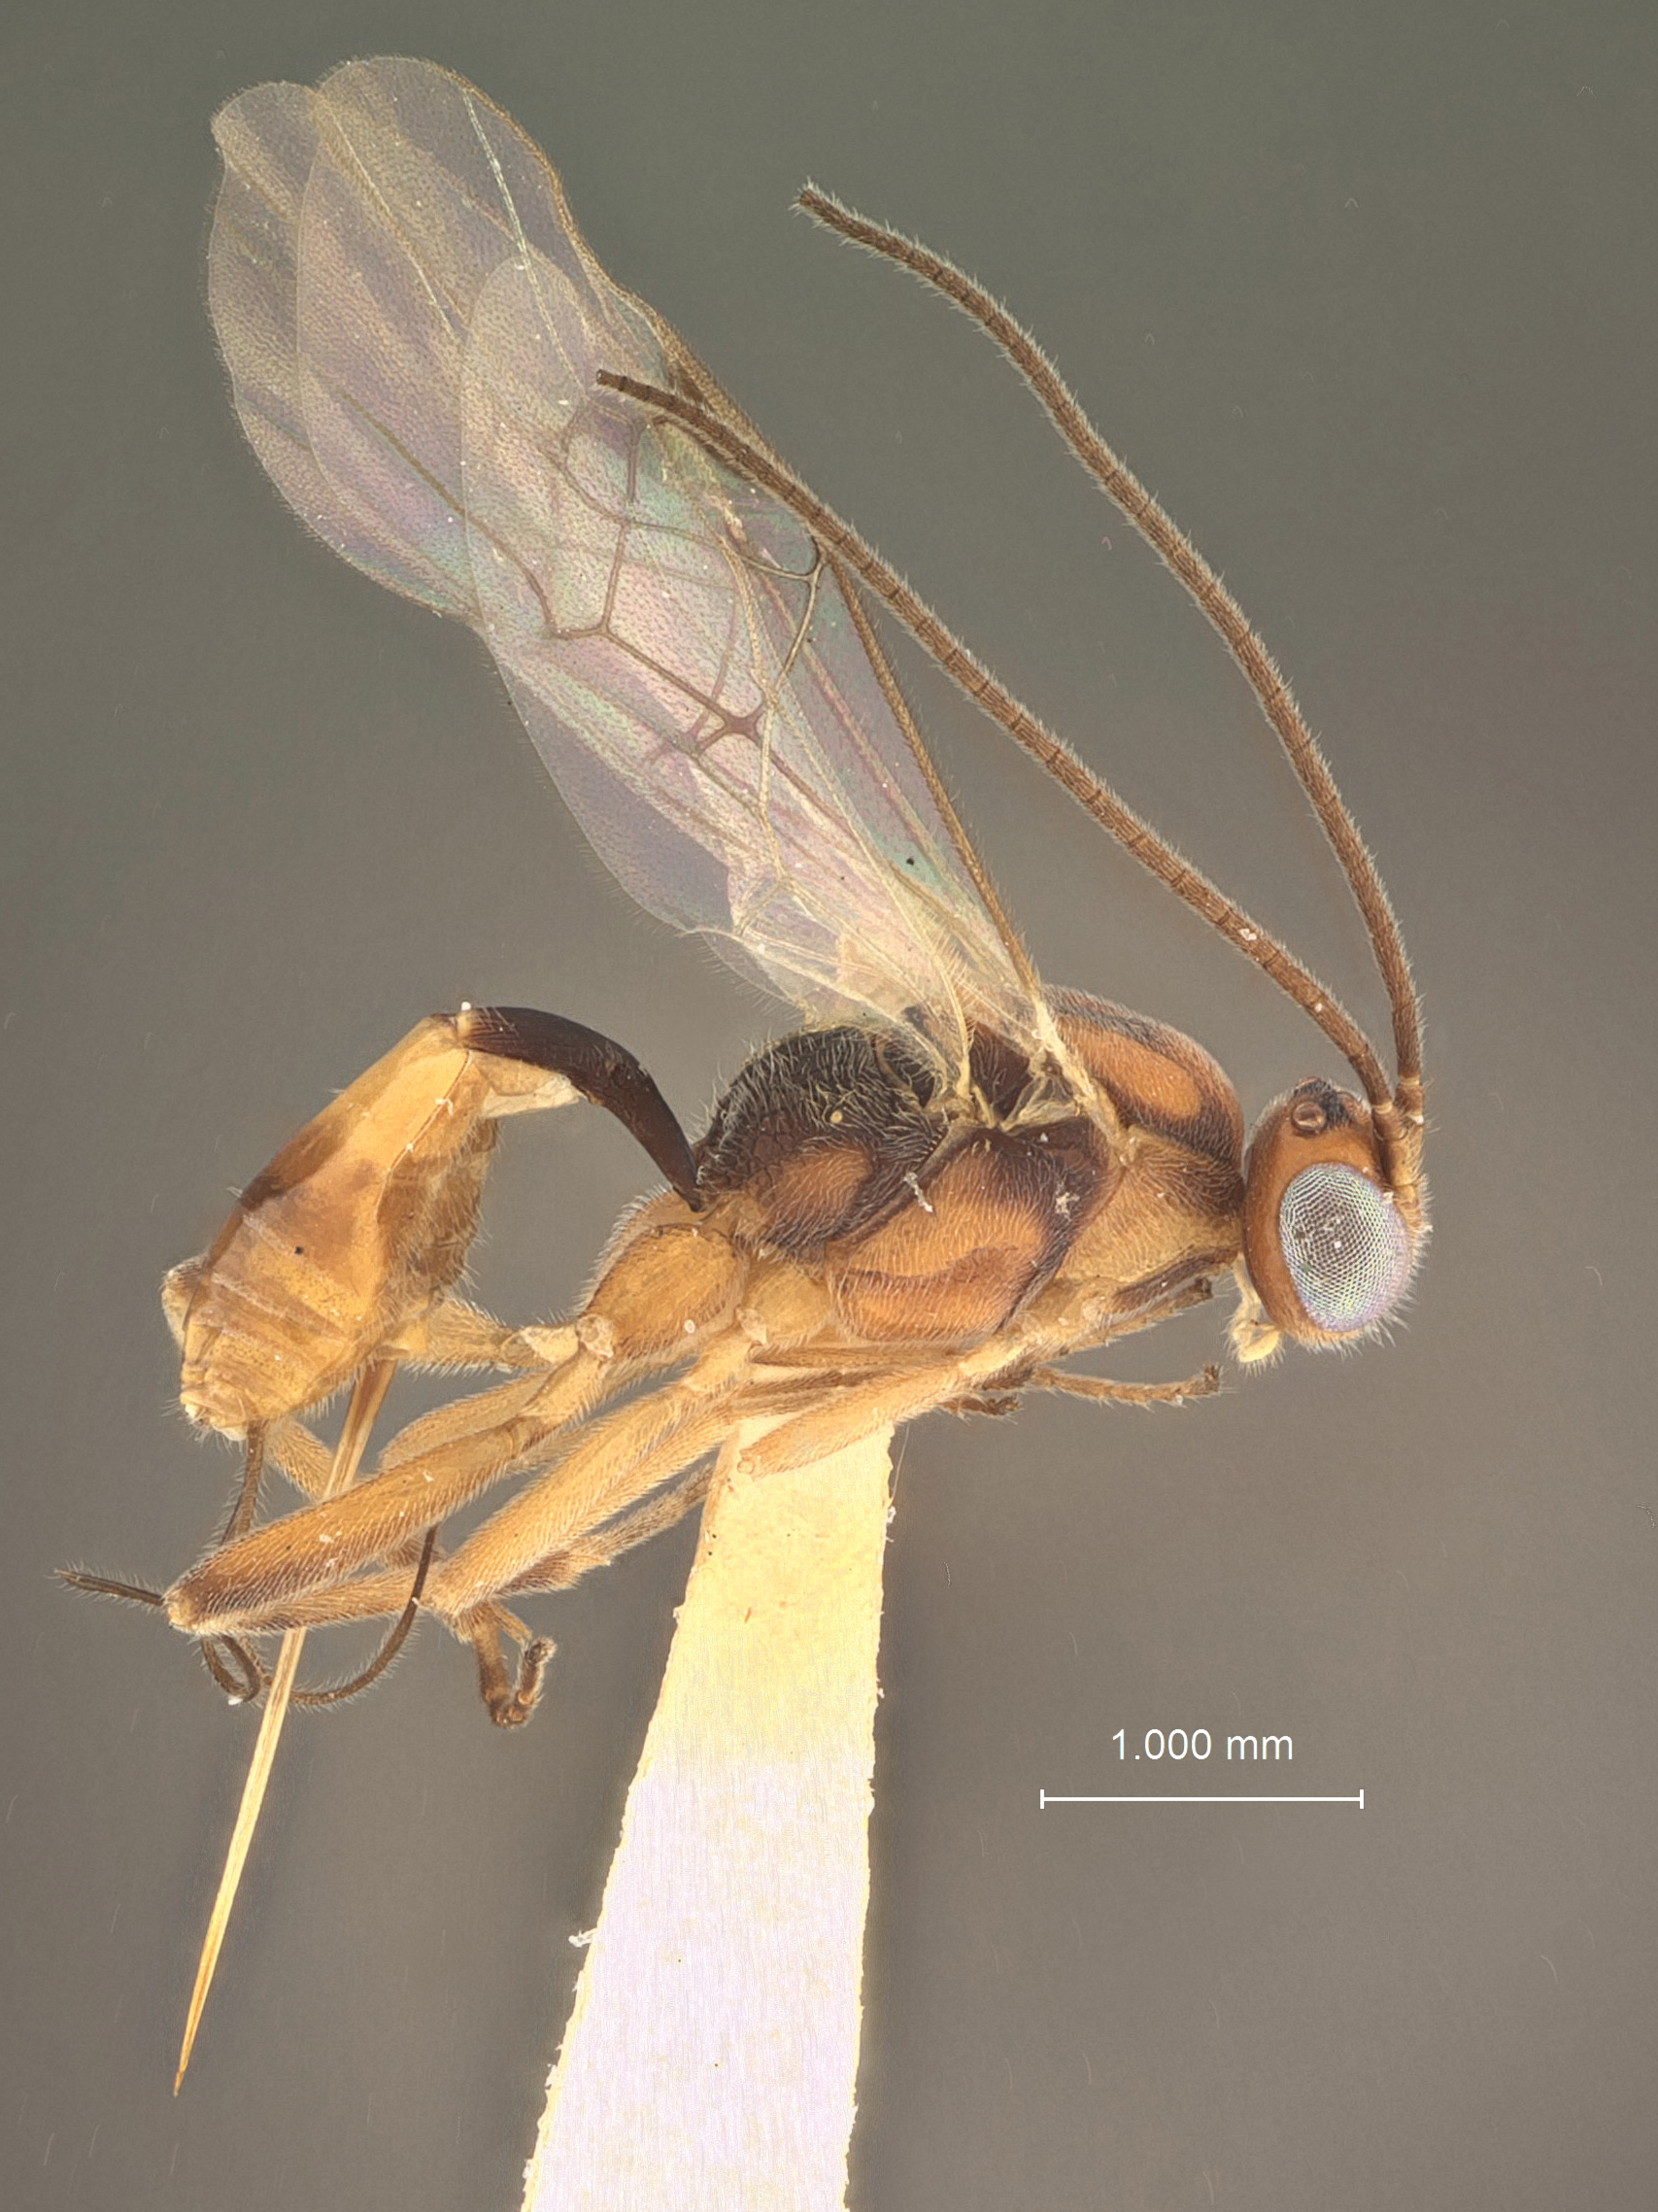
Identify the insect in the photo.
Meteorus tetralphae
